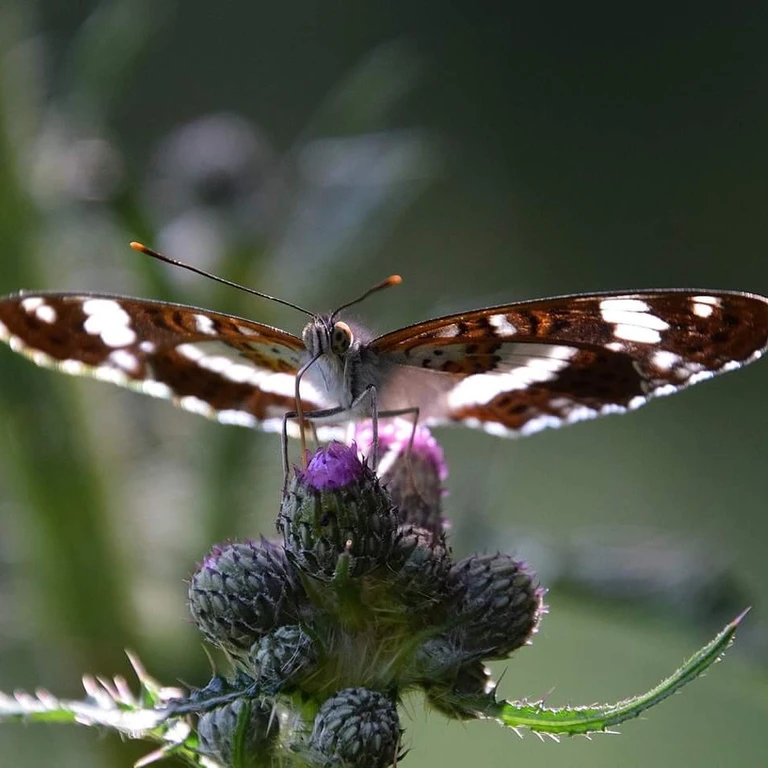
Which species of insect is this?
Limenitis camilla (also Ladoga camilla)
